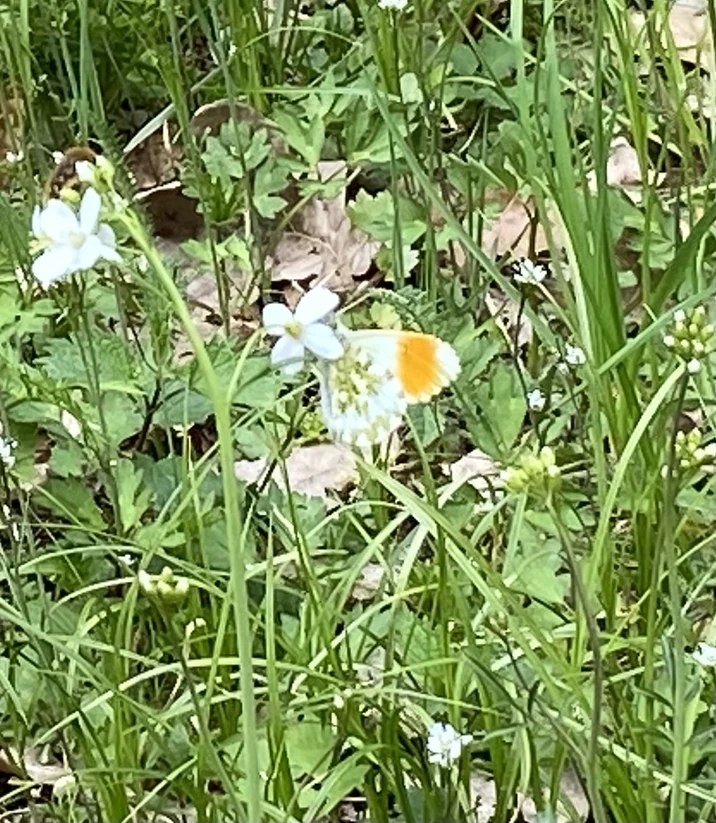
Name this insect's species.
Anthocharis cardamines
